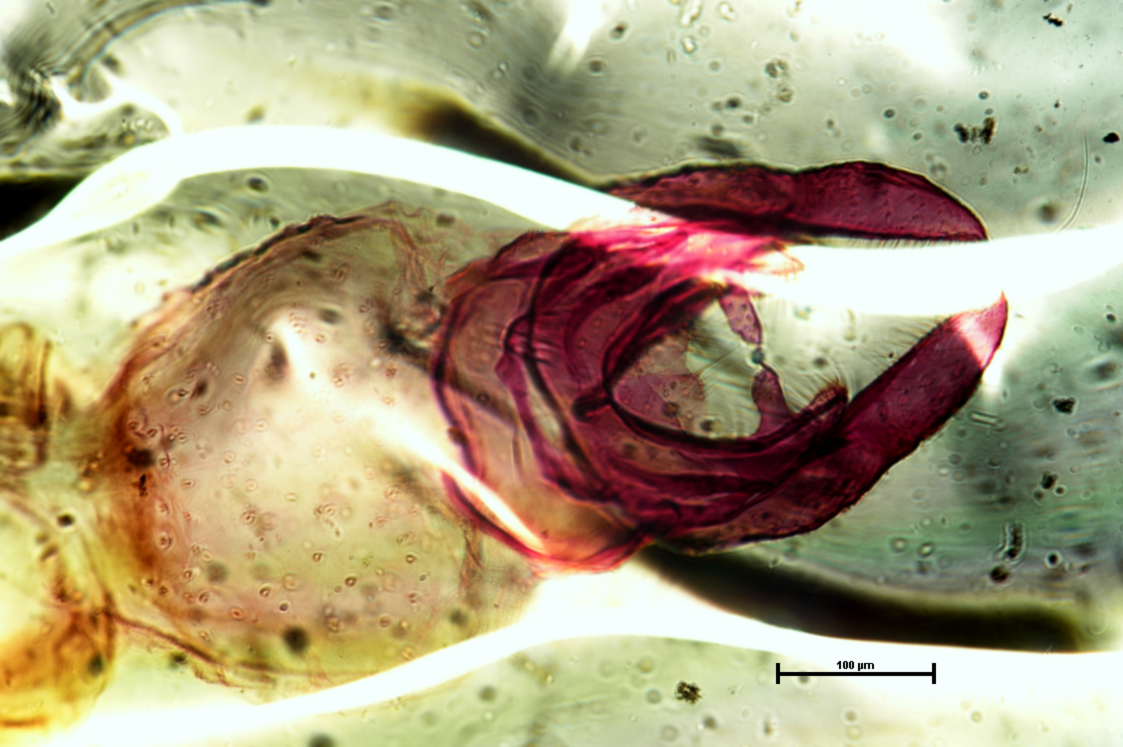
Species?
Riethia cinctipes
